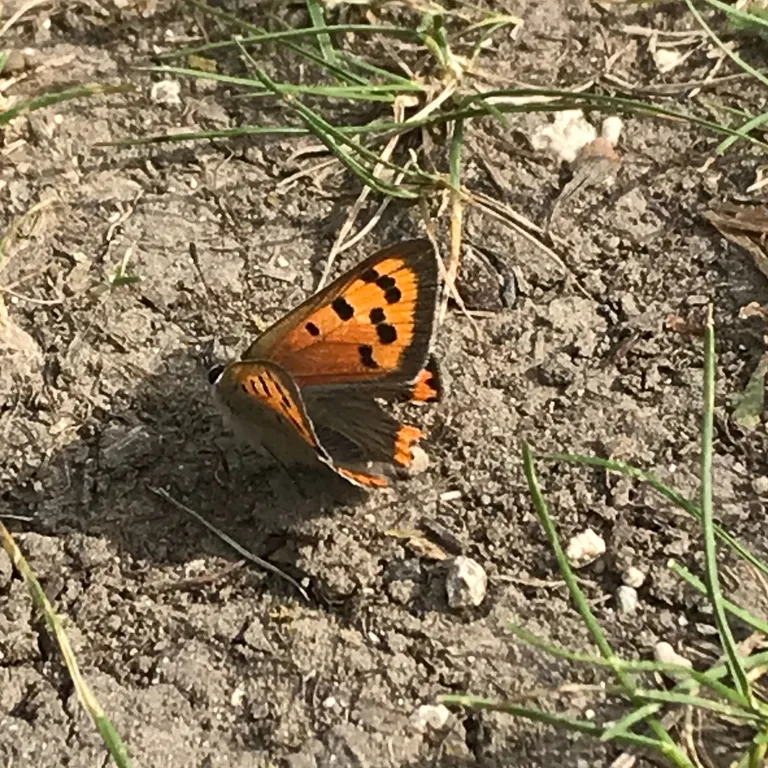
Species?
Lycaena phlaeas
